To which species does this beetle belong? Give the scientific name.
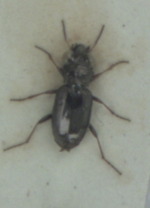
Notiophilus rufipes
